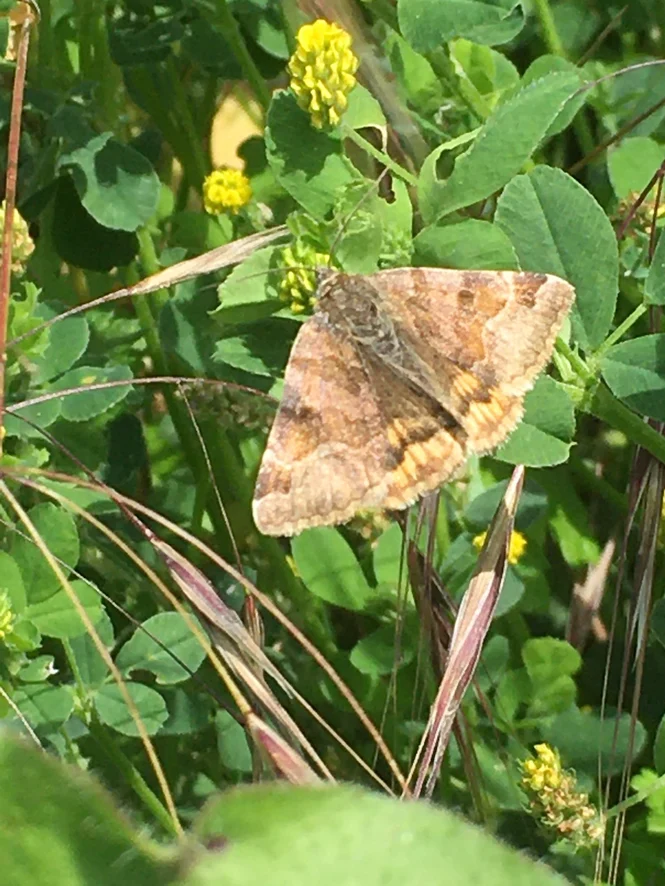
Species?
Euclidia glyphica
